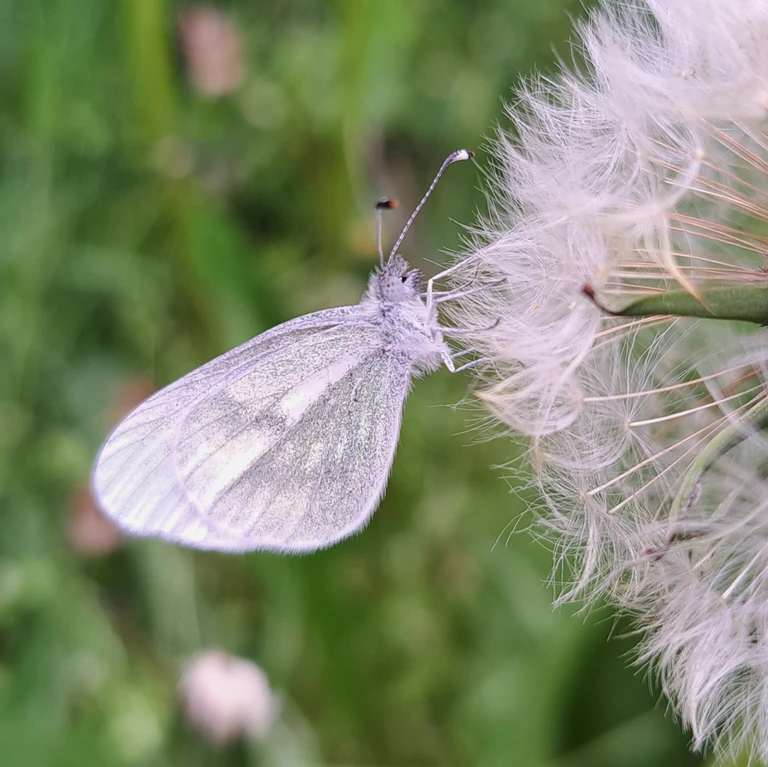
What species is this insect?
Leptidea sinapis/juvernica
